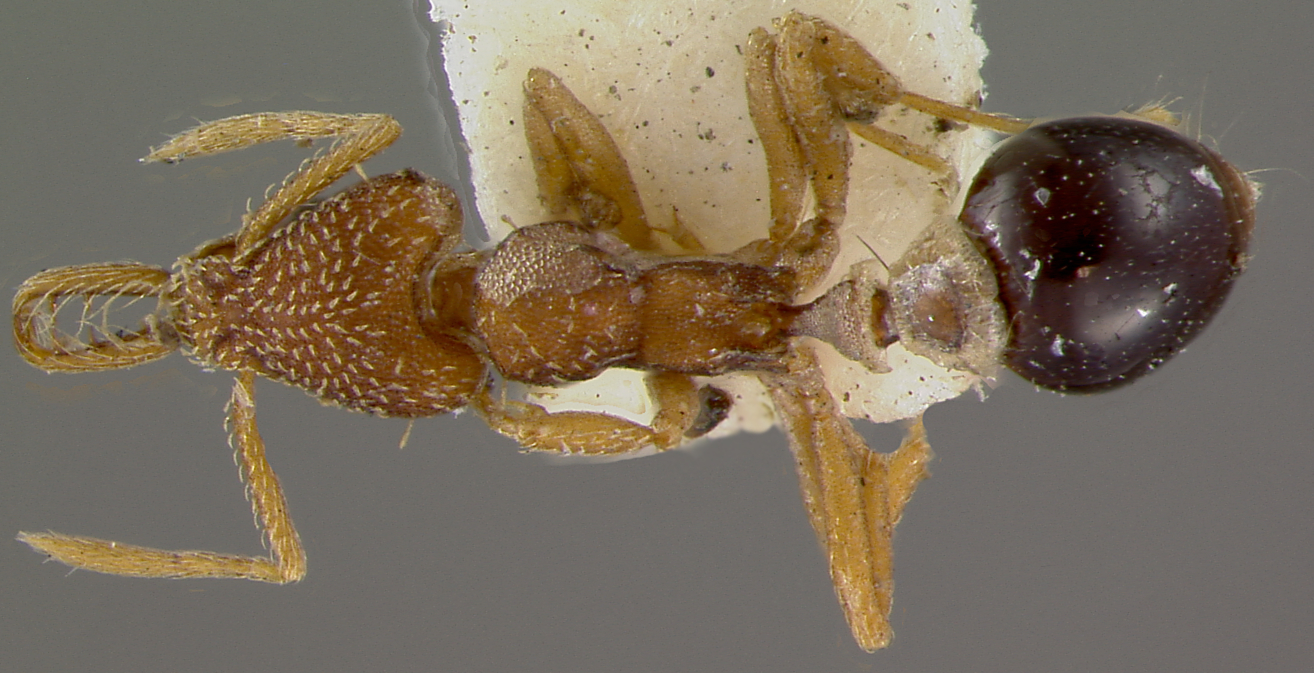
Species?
Strumigenys hemidisca
